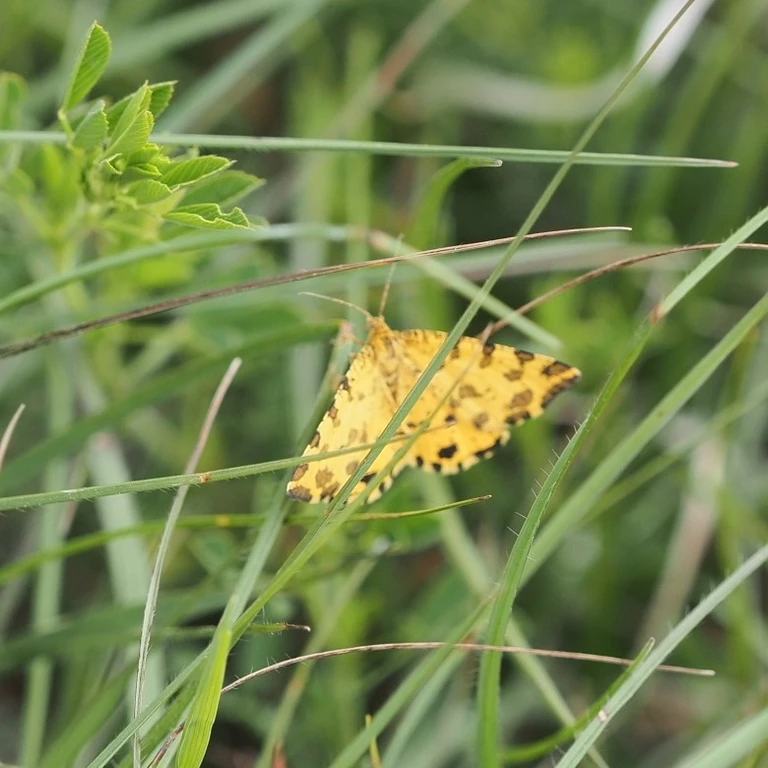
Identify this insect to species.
Pseudopanthera macularia
